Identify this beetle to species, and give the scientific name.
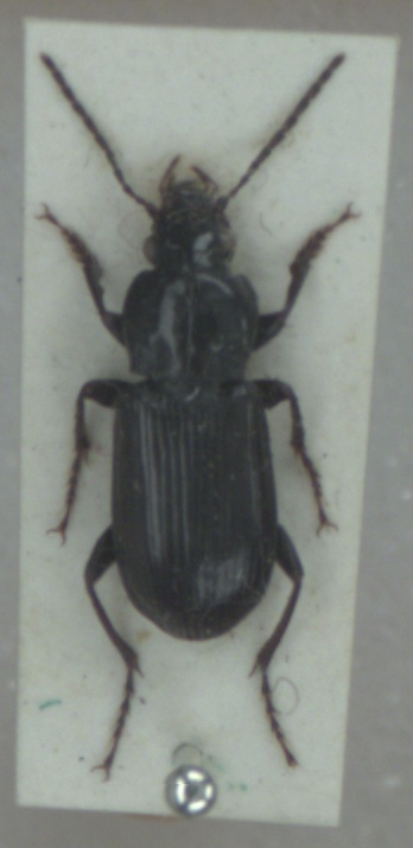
Pterostichus anthracinus
